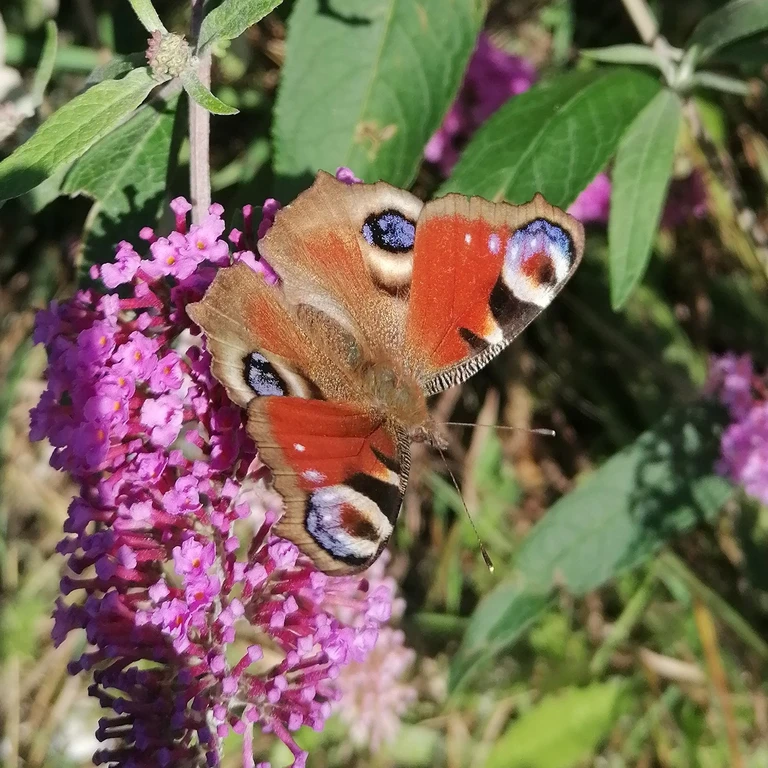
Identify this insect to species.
Aglais io
